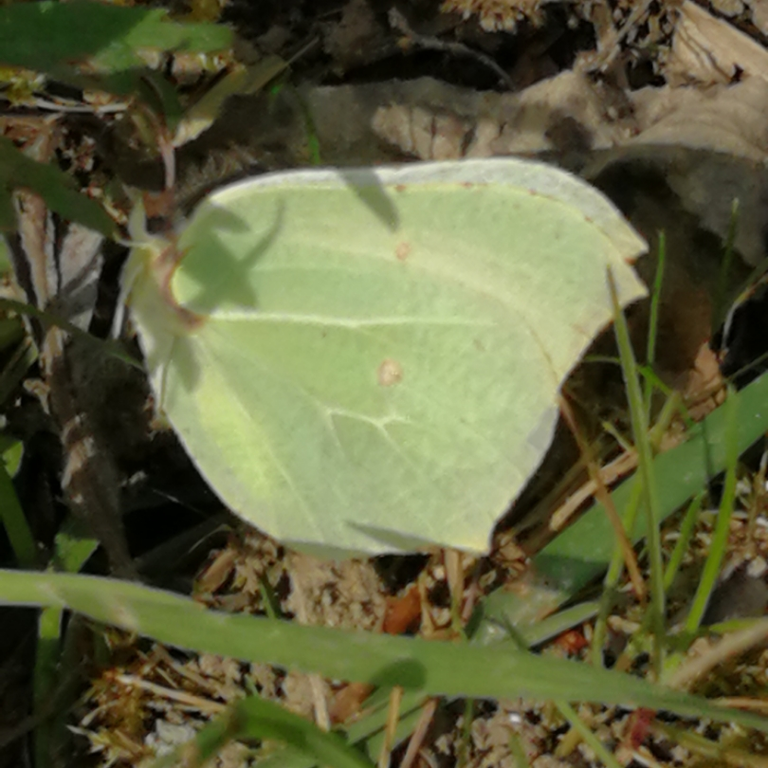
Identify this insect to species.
Gonepteryx rhamni
